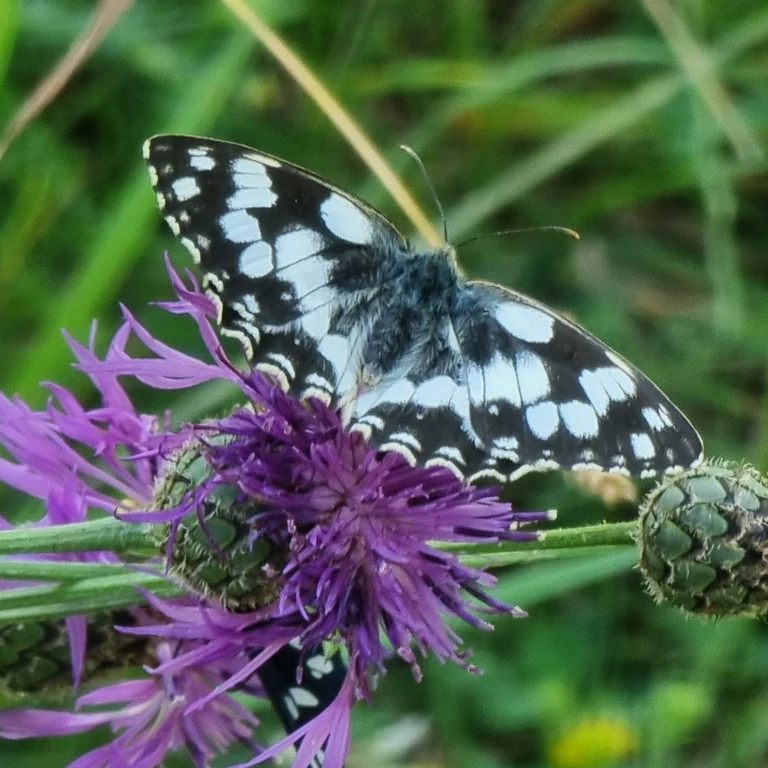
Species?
Melanargia galathea
